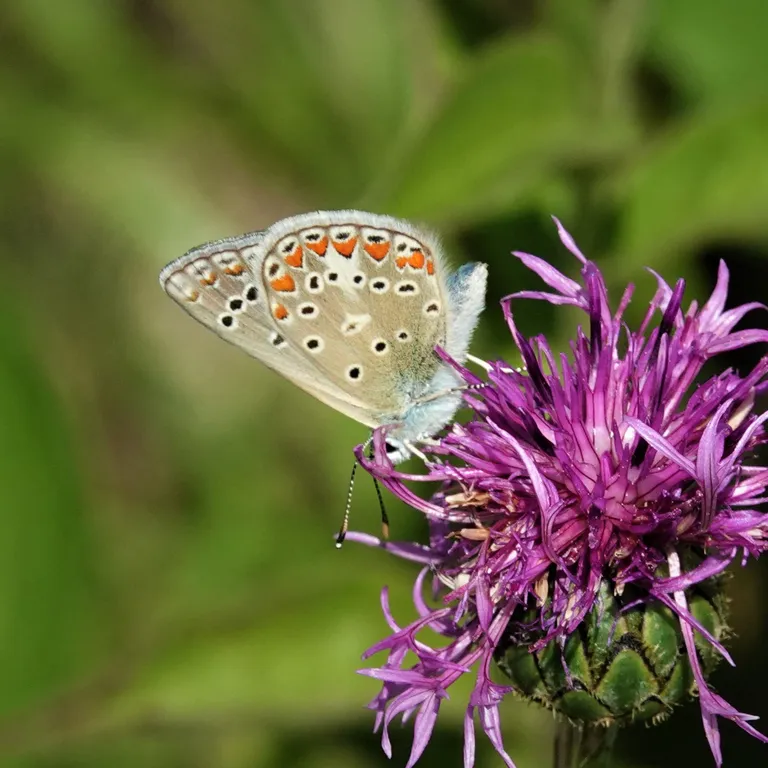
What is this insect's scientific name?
Polyommatus thersites
